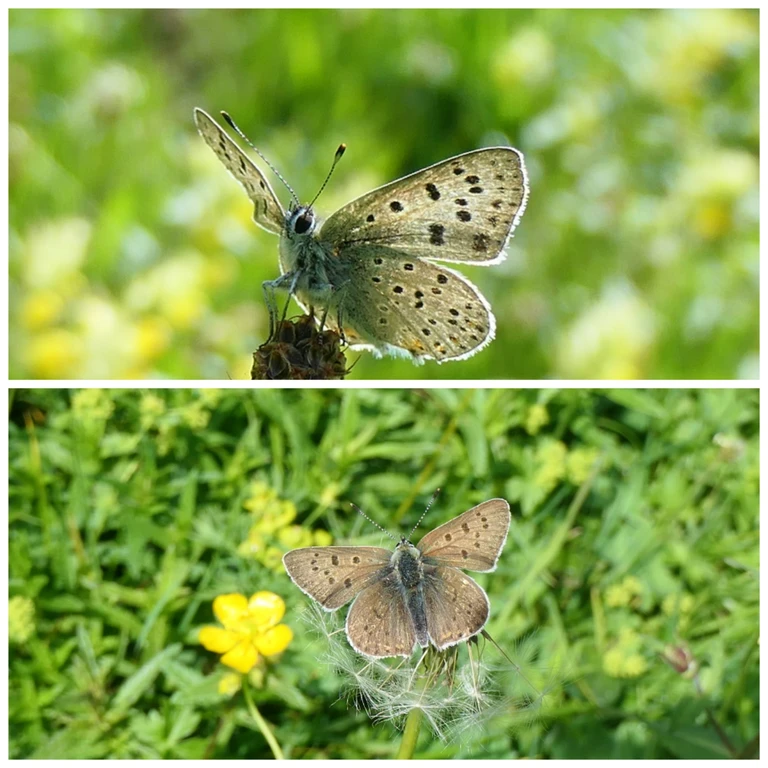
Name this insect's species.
Lycaena tityrus (also Loweia tityrus)
